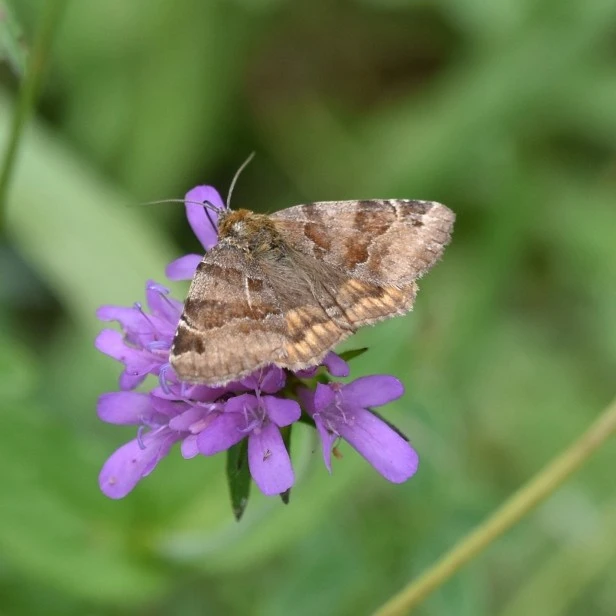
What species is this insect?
Euclidia glyphica
